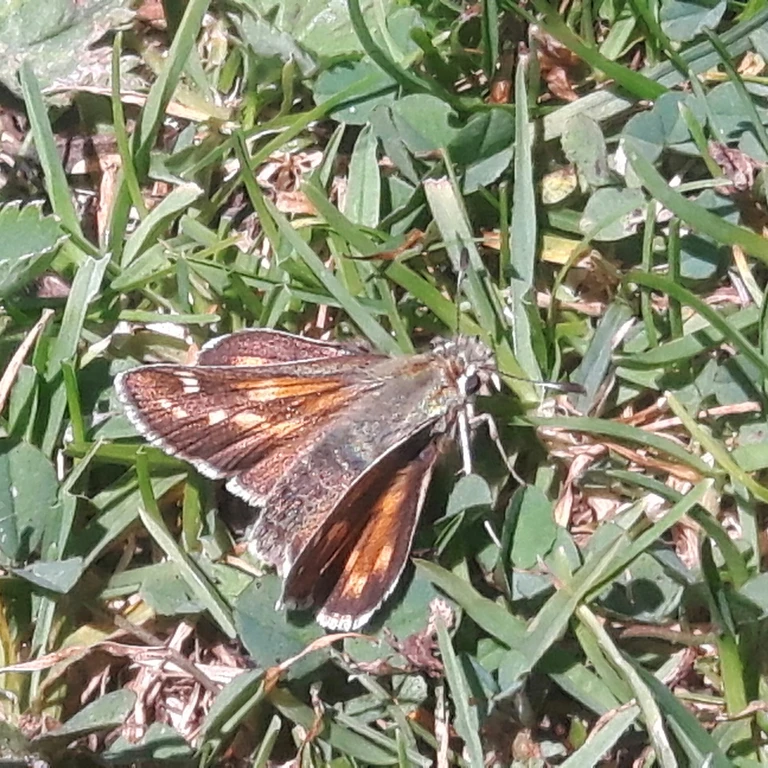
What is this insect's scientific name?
Hesperia comma
